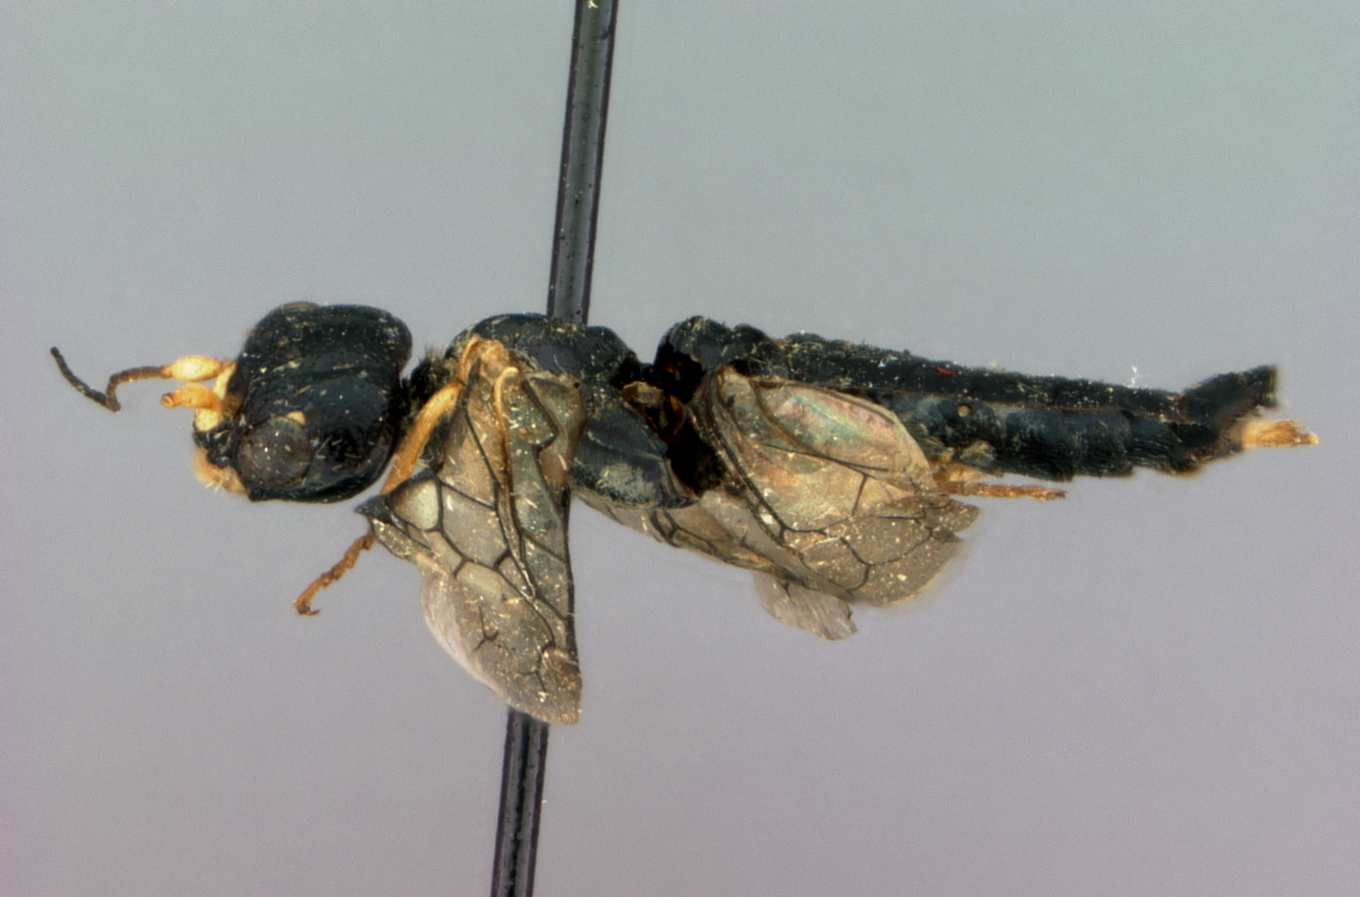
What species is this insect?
Cephaleia nigrocoerulea
